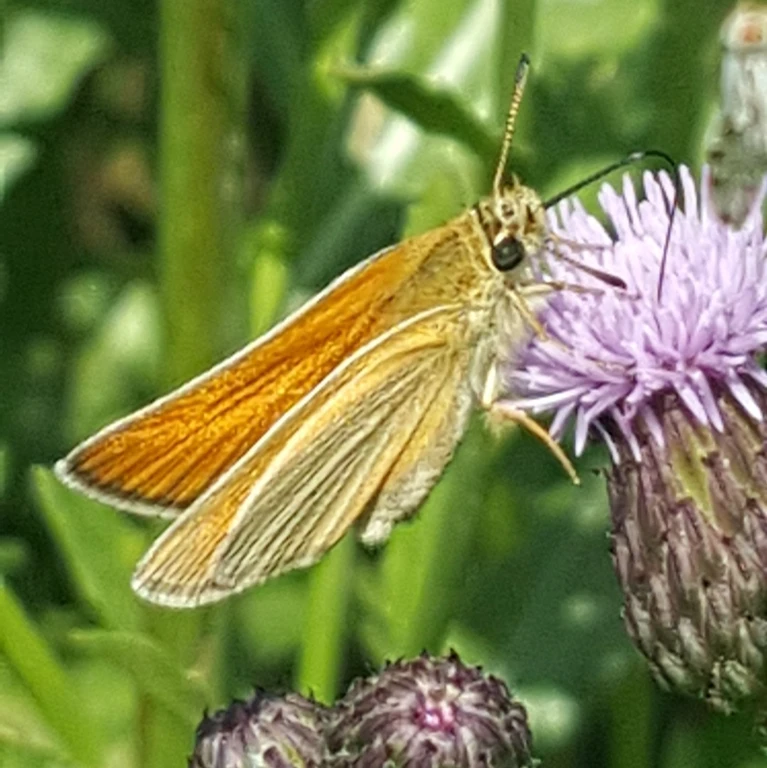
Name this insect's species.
Thymelicus lineola
